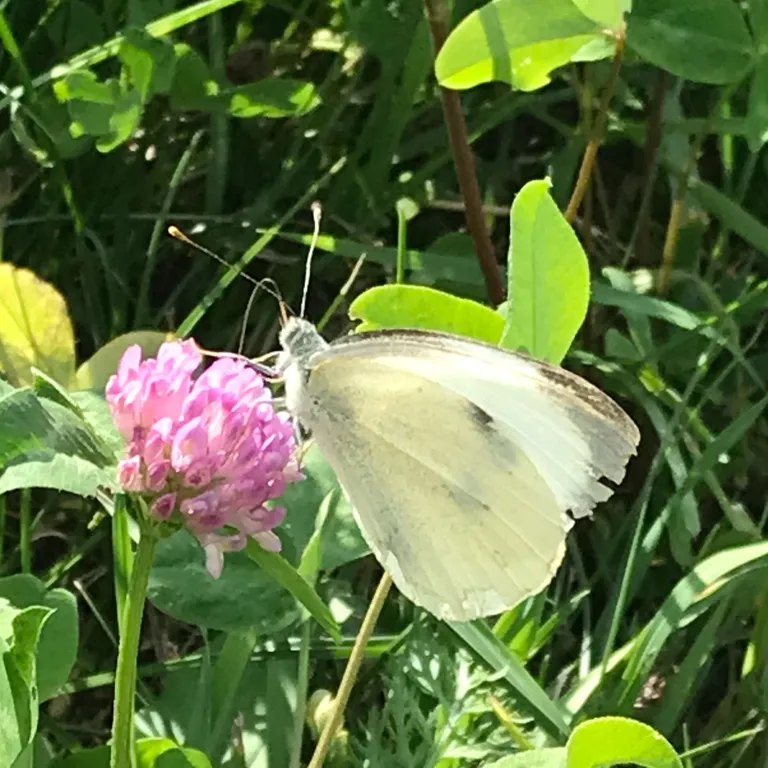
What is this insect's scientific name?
Pieris brassicae
